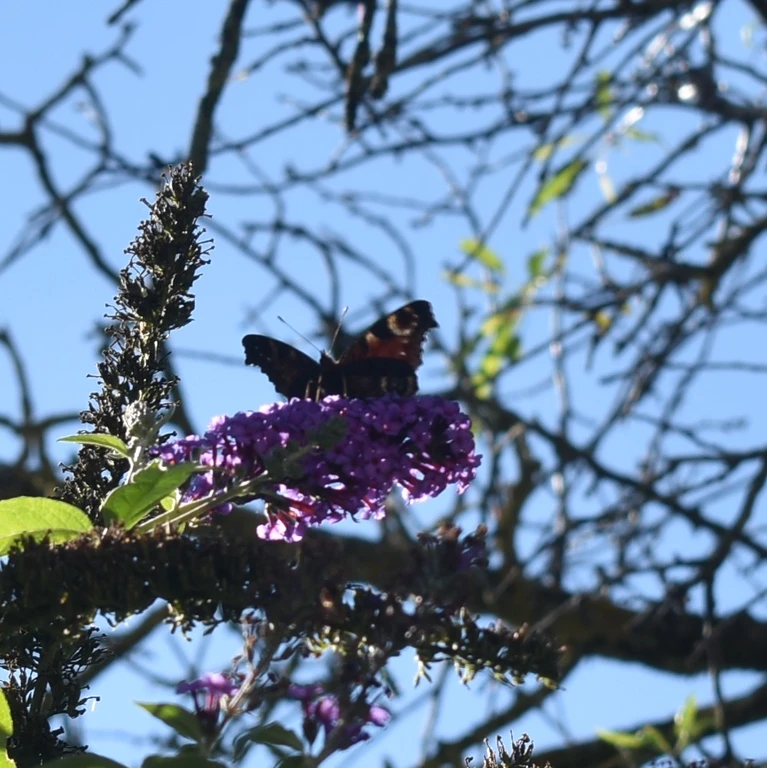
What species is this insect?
Aglais io
